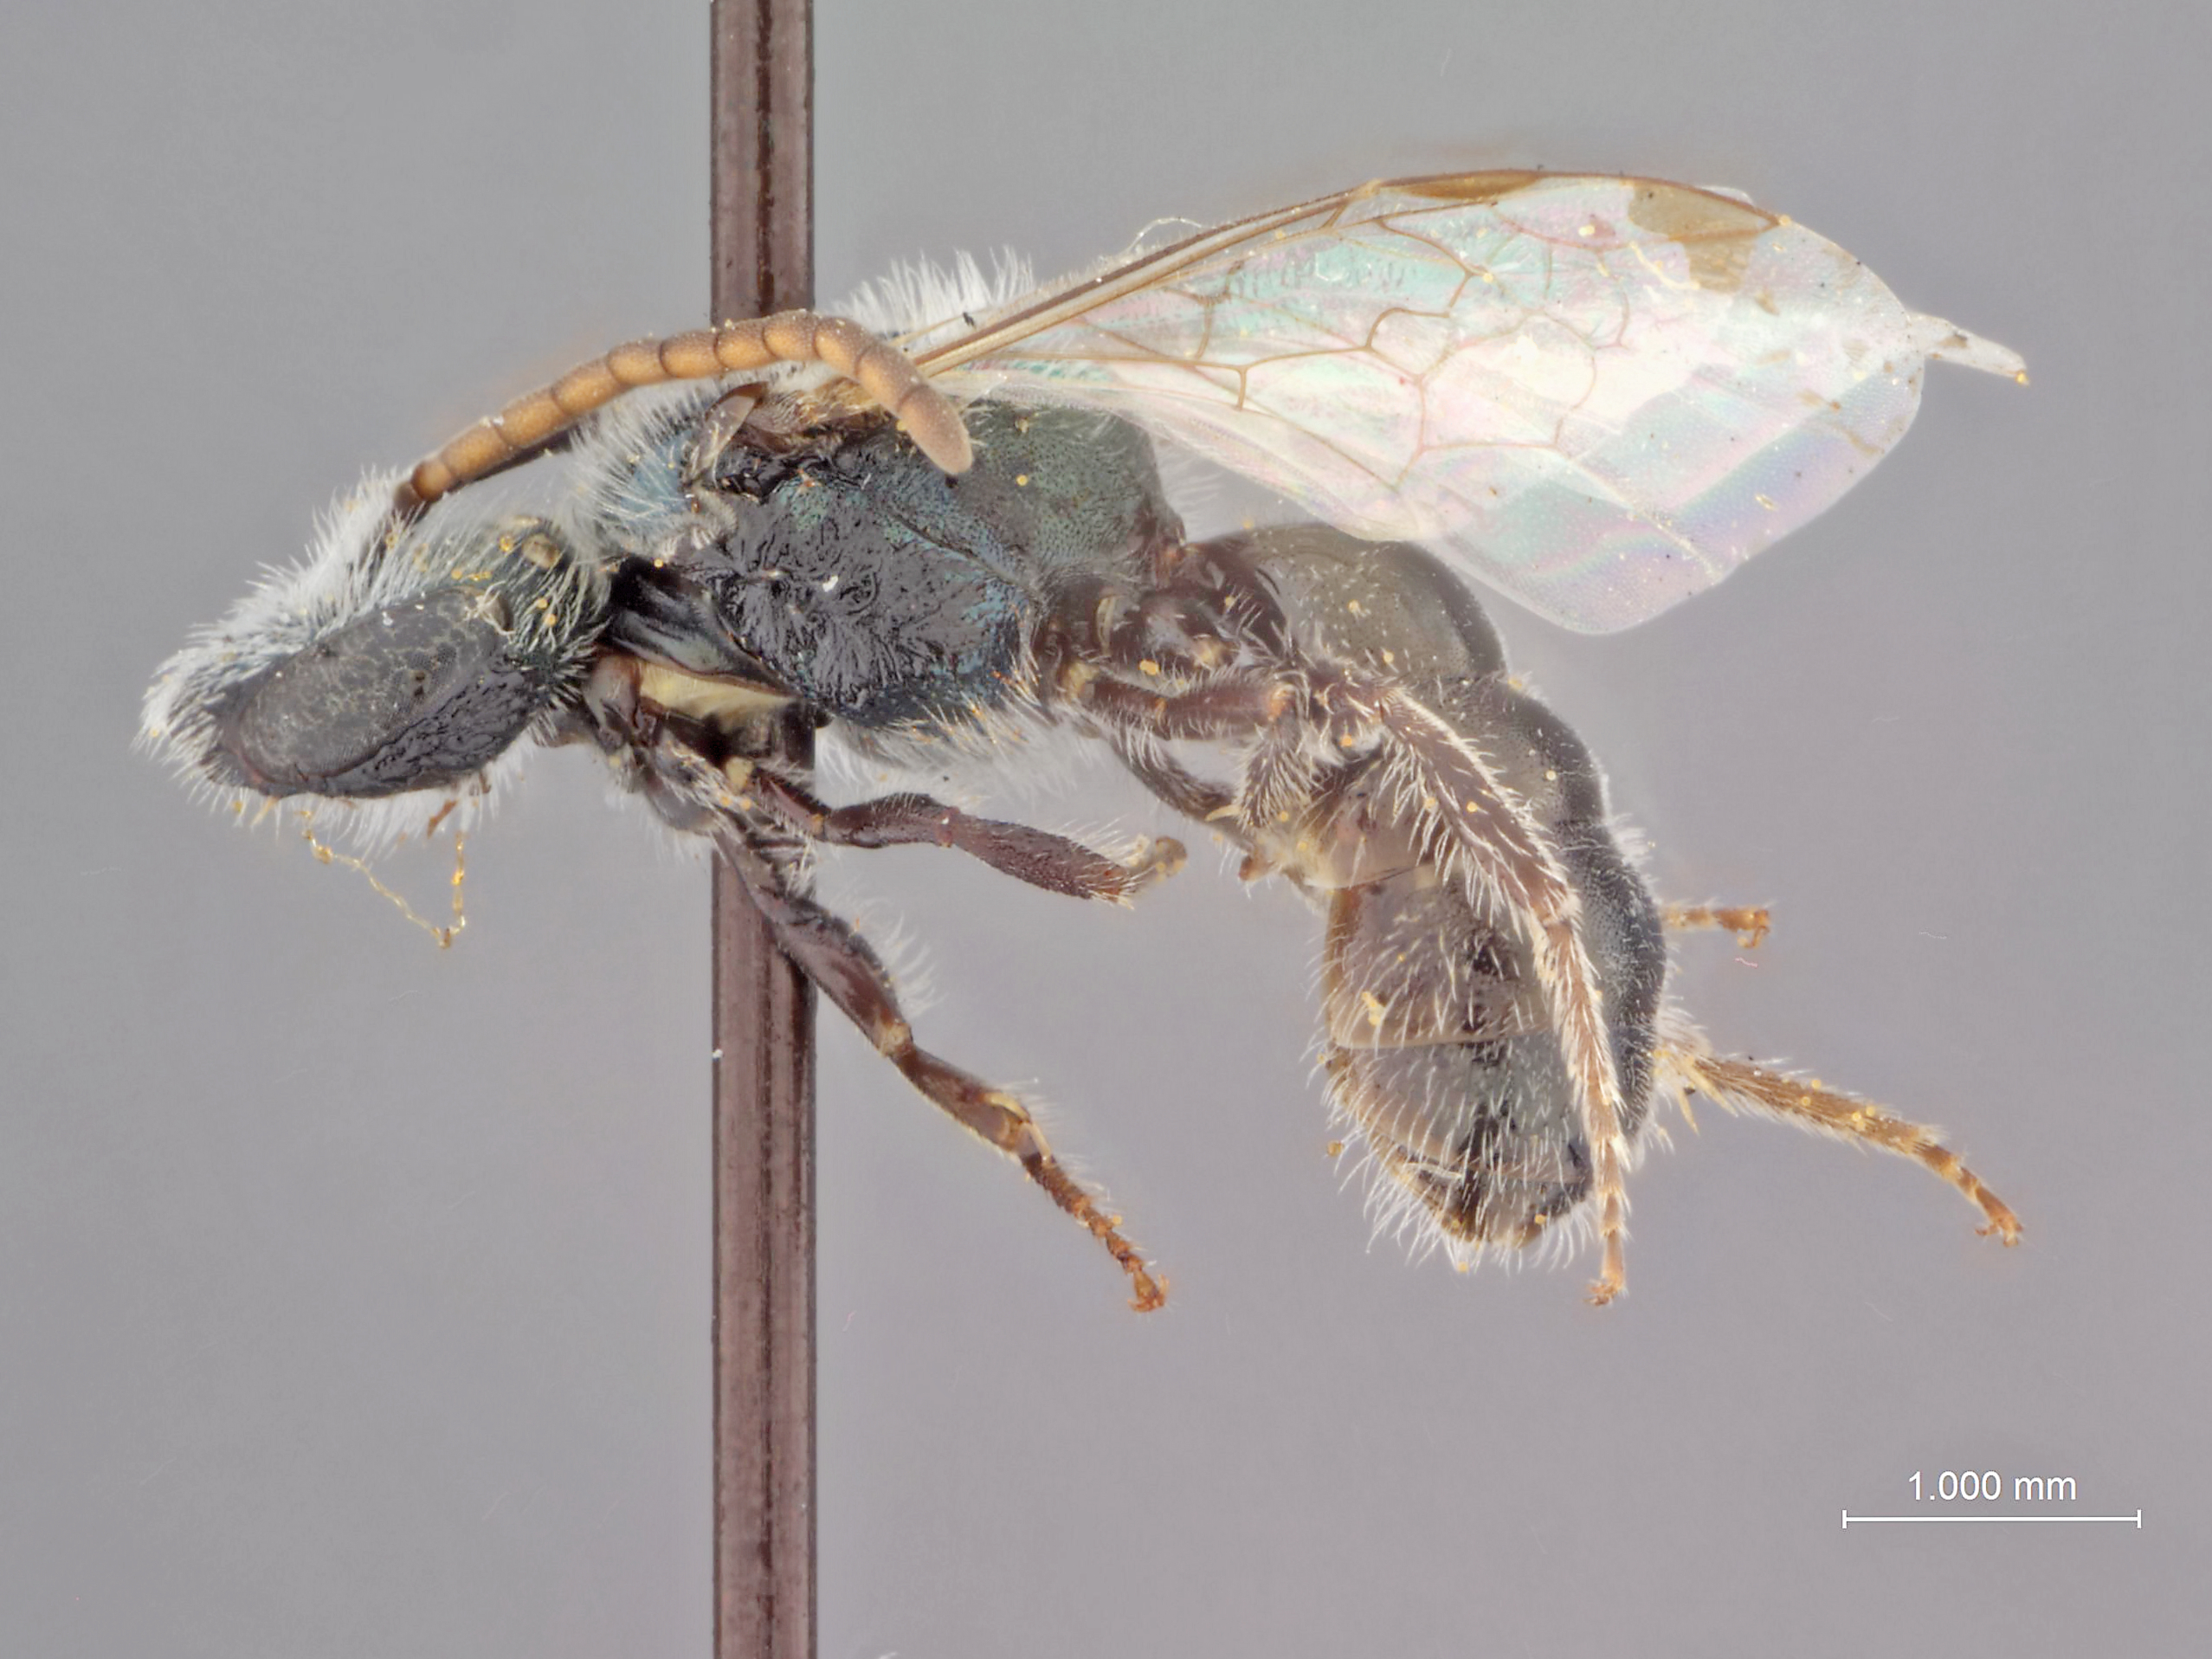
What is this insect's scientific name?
Halictus daggetti
